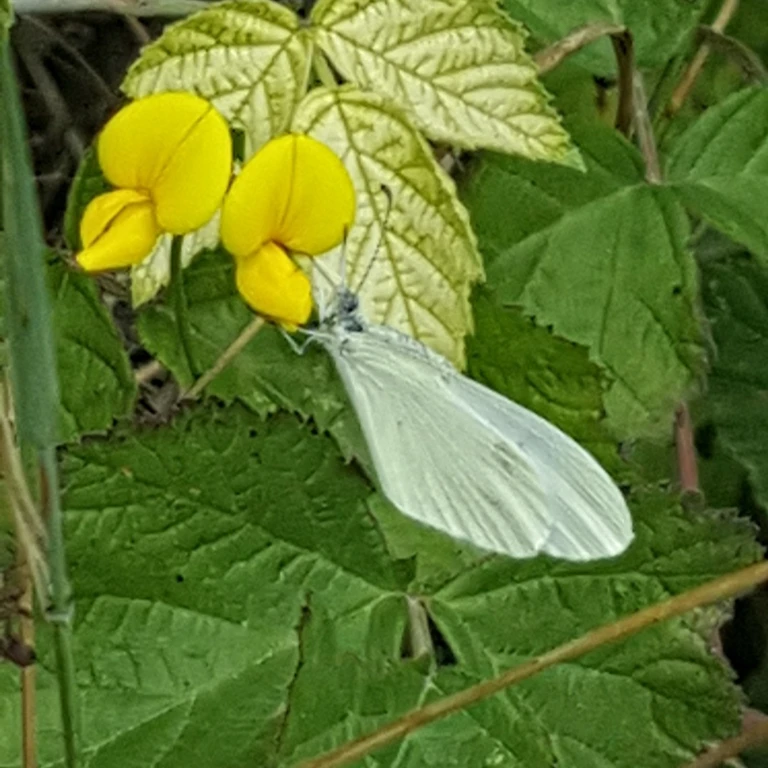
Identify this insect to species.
Leptidea sinapis/juvernica
